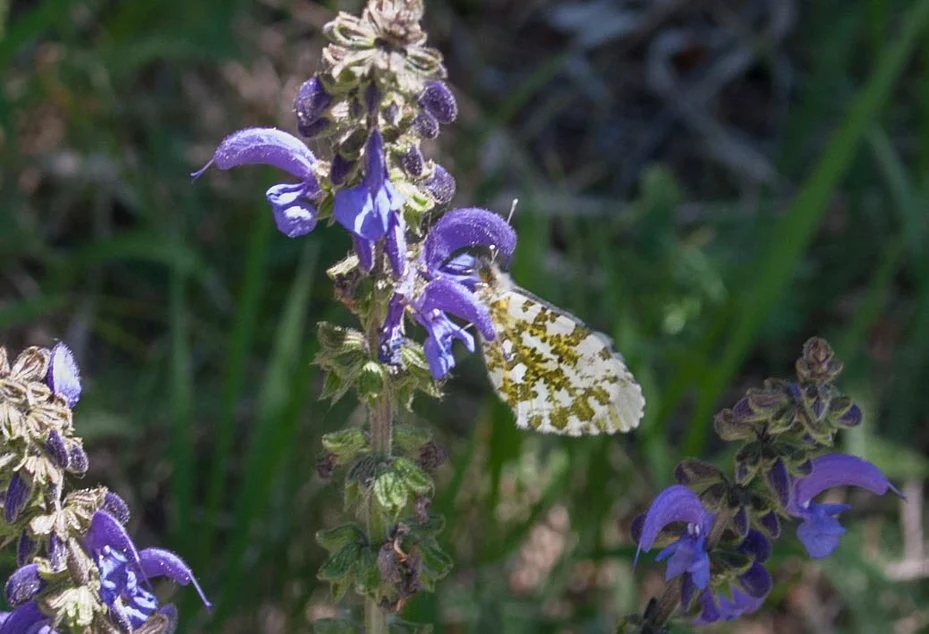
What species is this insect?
Anthocharis cardamines
